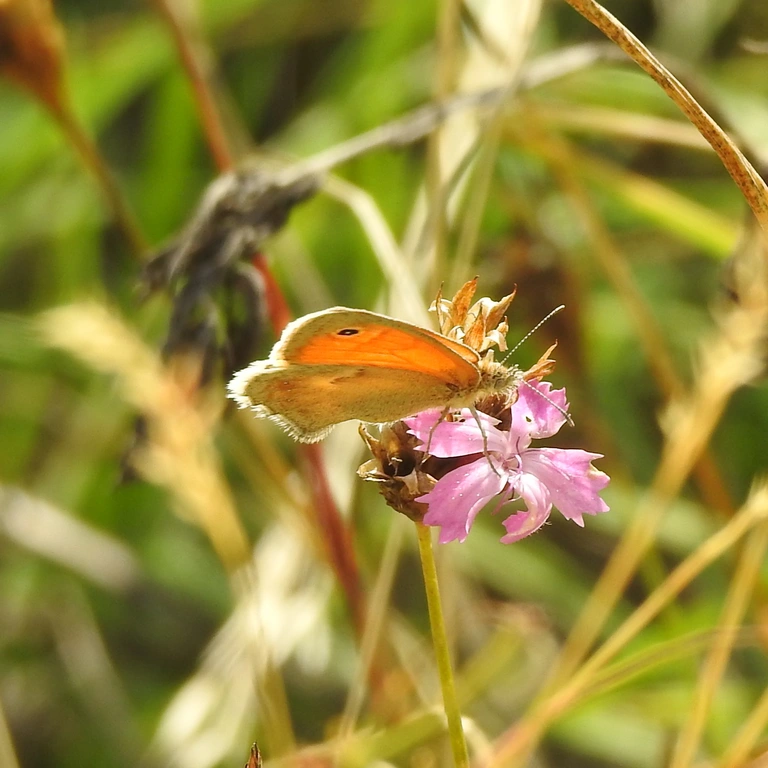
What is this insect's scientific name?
Coenonympha pamphilus
